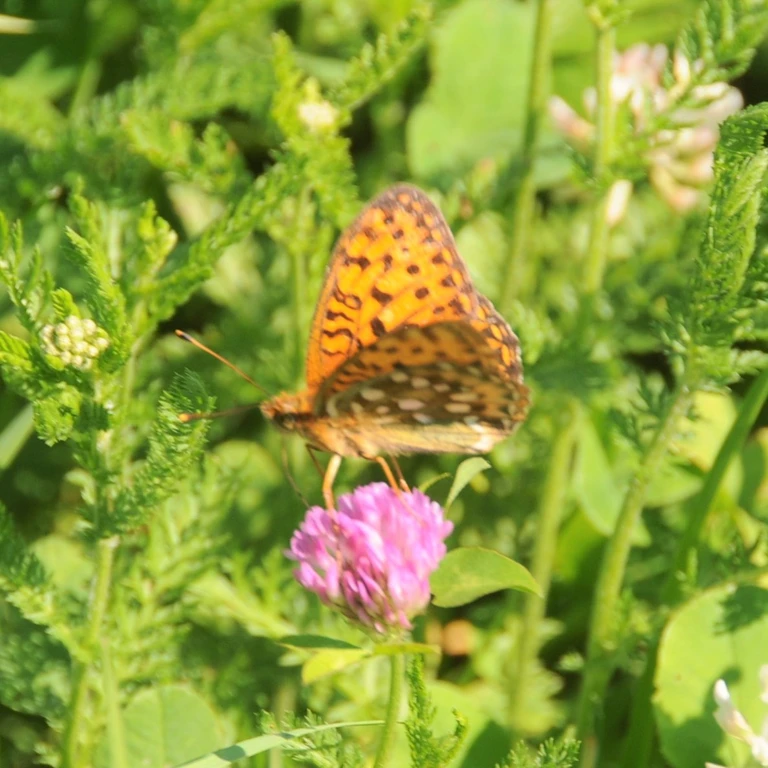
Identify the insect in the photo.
Speyeria aglaja
